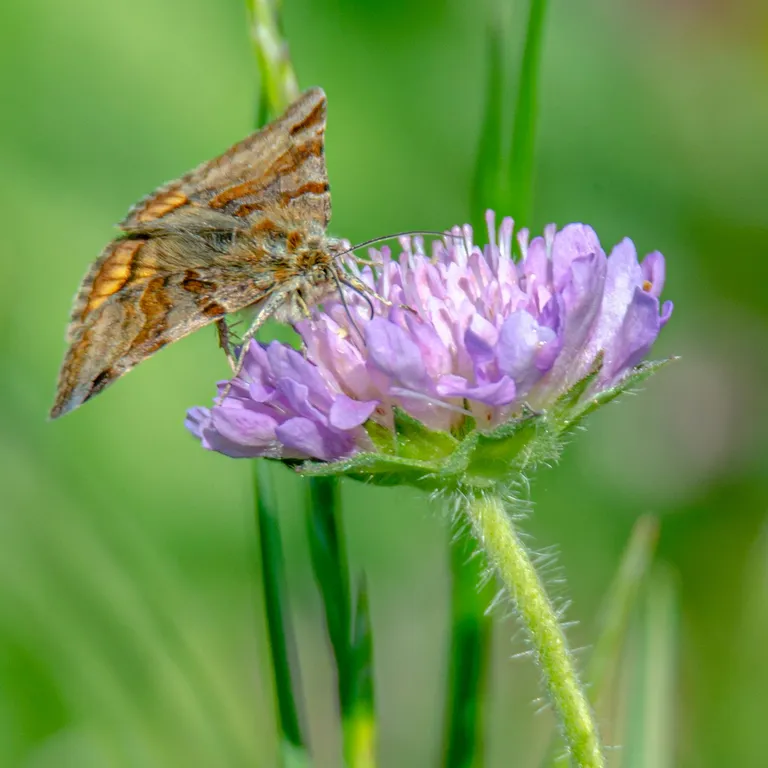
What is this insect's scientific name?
Euclidia glyphica
